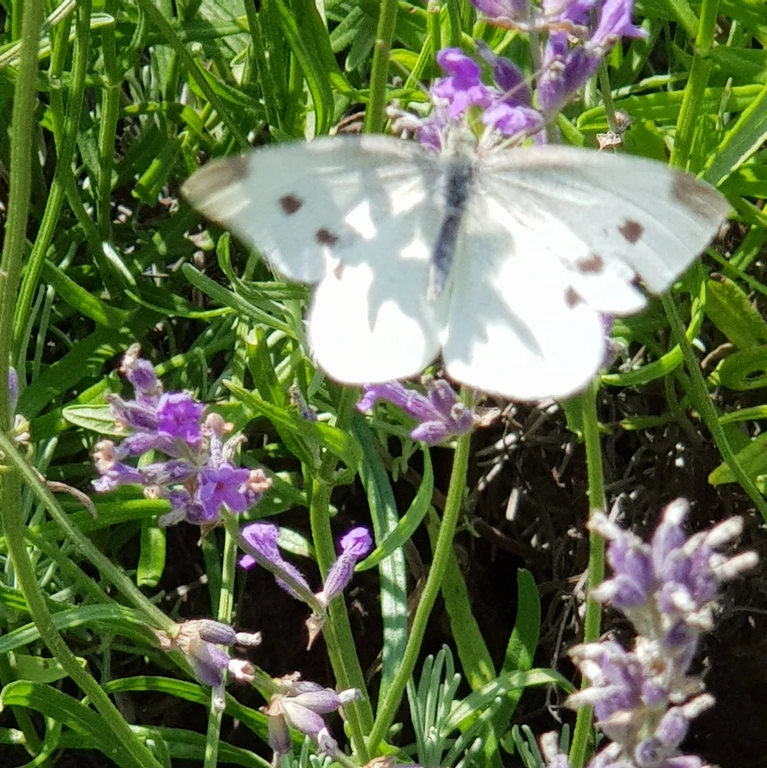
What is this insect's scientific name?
Pieris rapae
